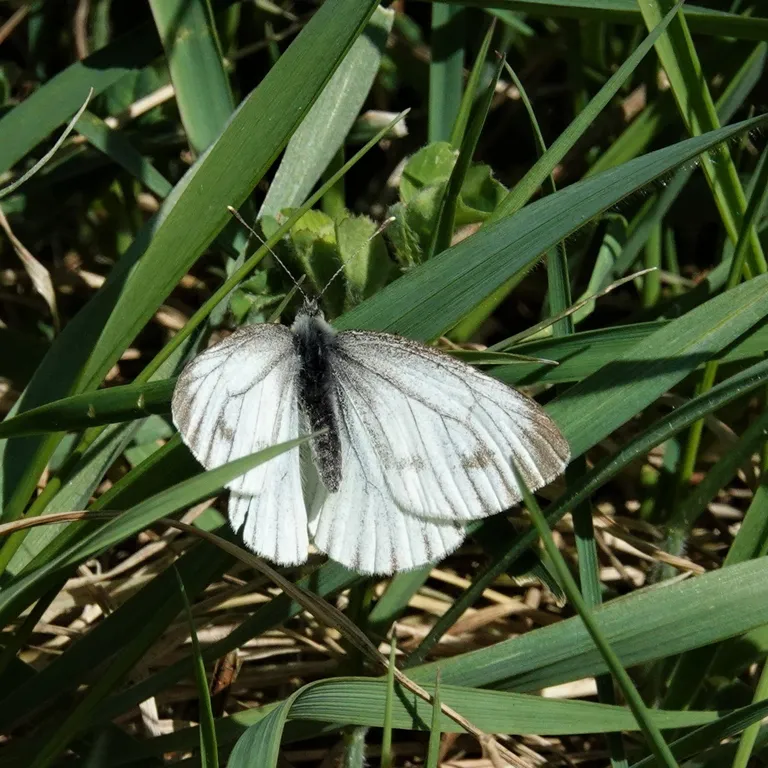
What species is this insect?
Pieris napi
